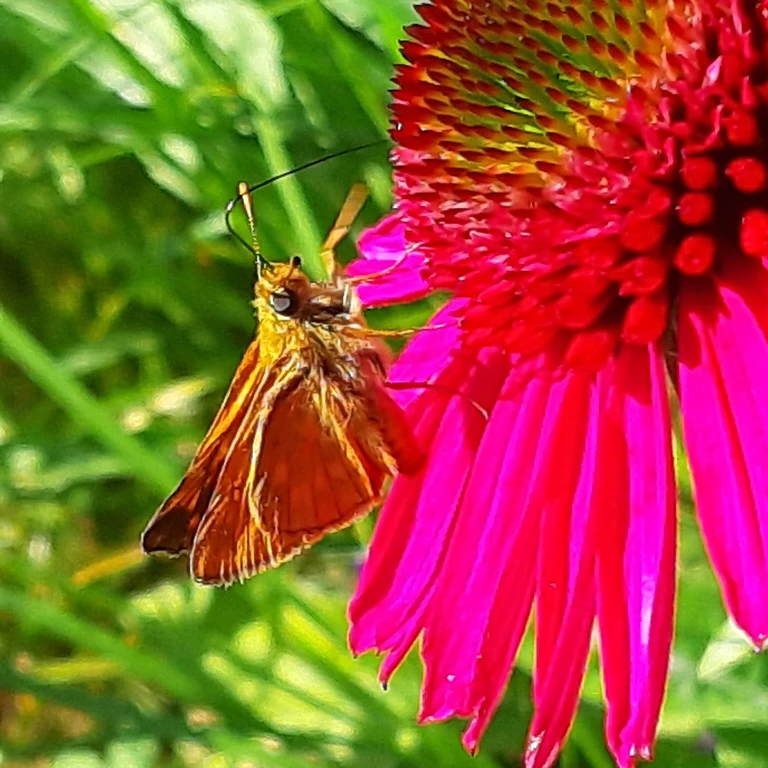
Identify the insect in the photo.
Ochlodes sylvanus (also Ochlodes venata)
